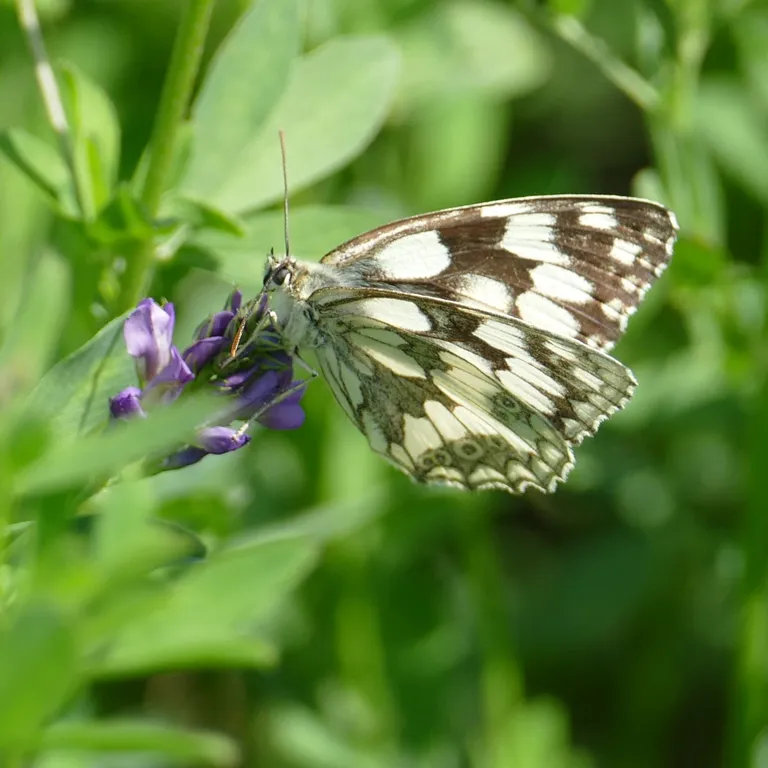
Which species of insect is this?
Melanargia galathea
